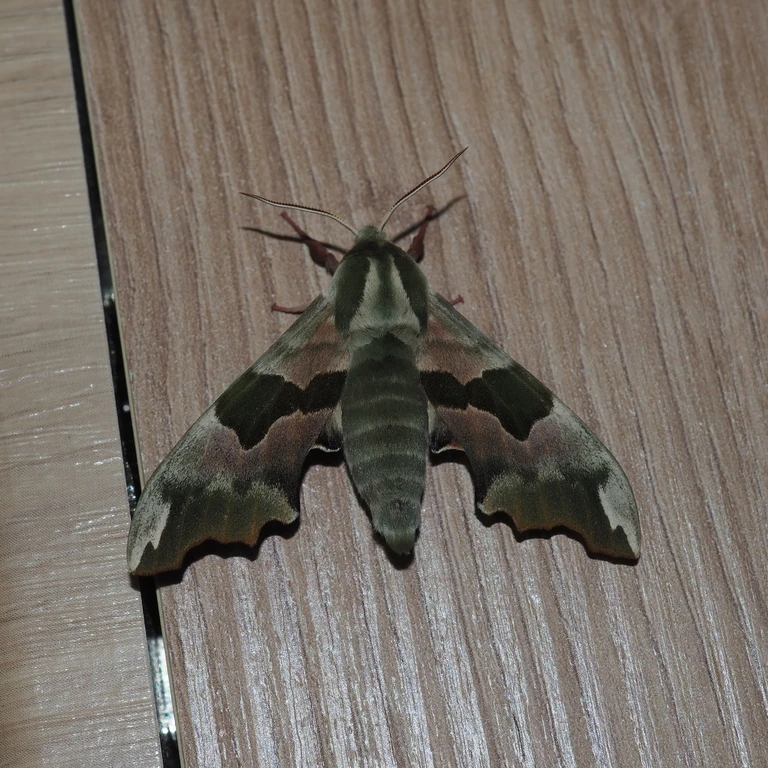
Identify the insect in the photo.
Mimas tiliae
